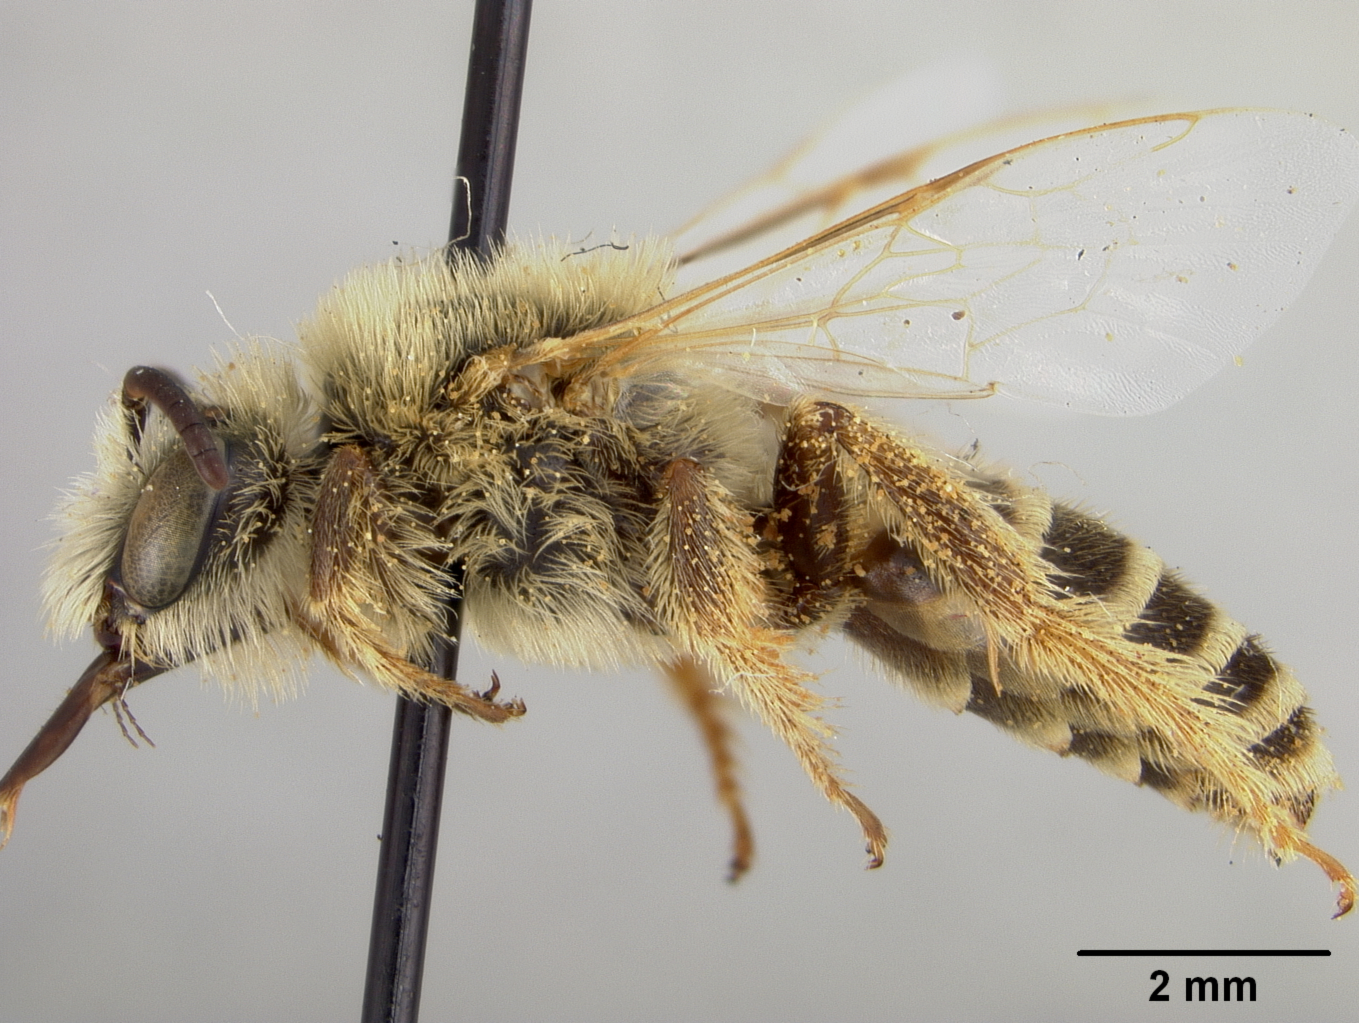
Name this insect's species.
Hesperapis carinata
